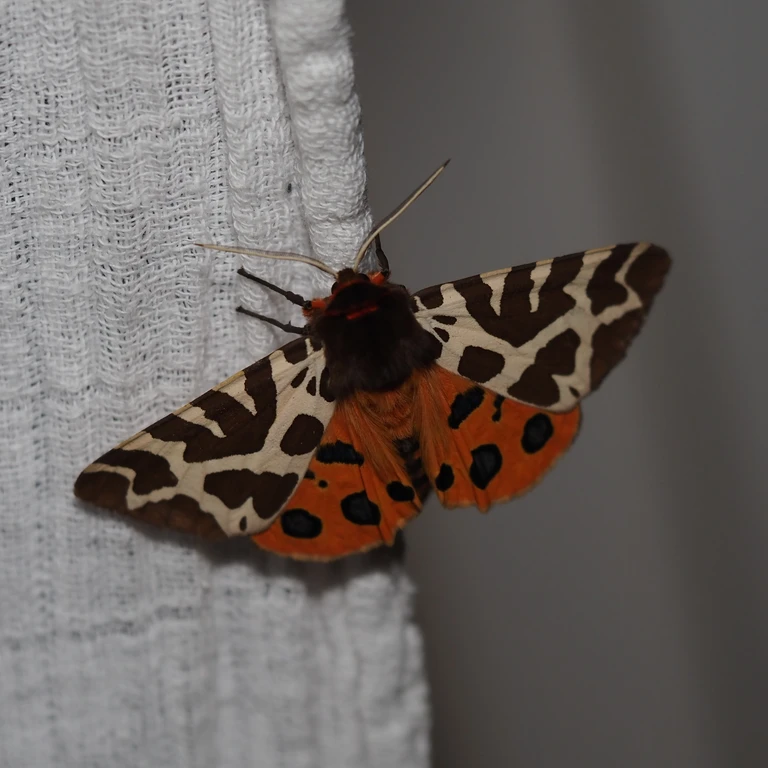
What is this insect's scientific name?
Arctia caja
